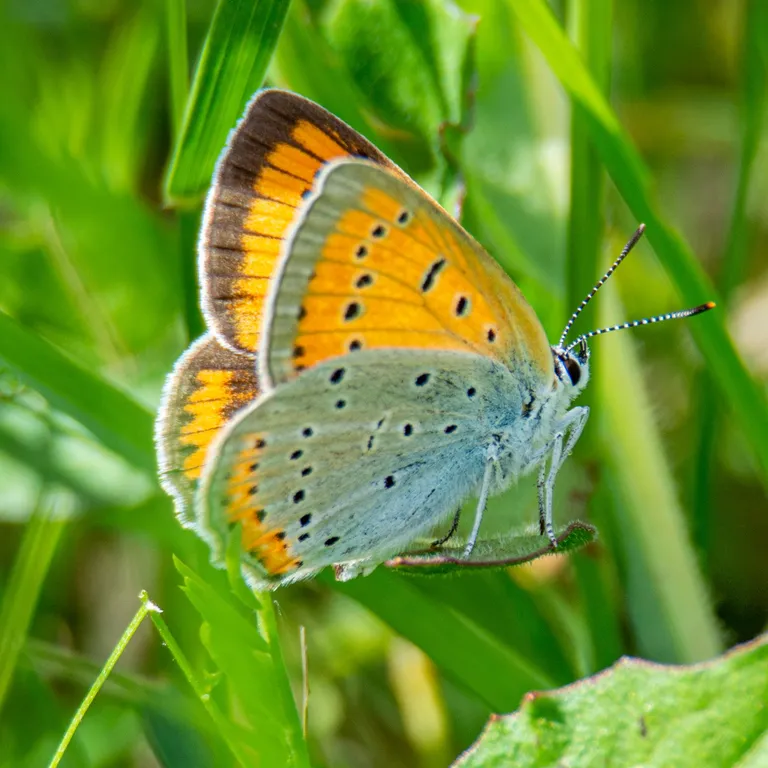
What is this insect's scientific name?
Lycaena dispar
